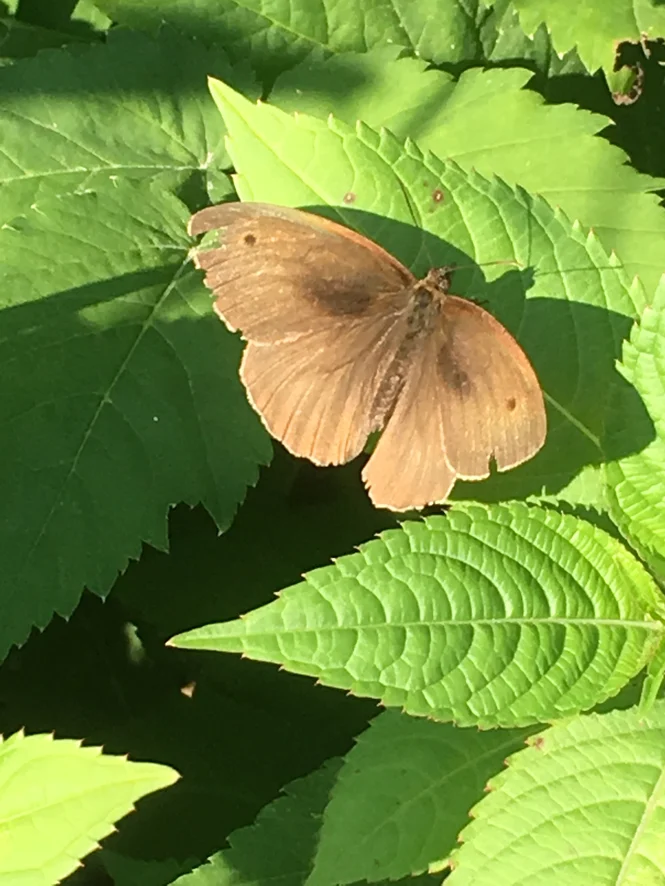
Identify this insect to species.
Maniola jurtina
